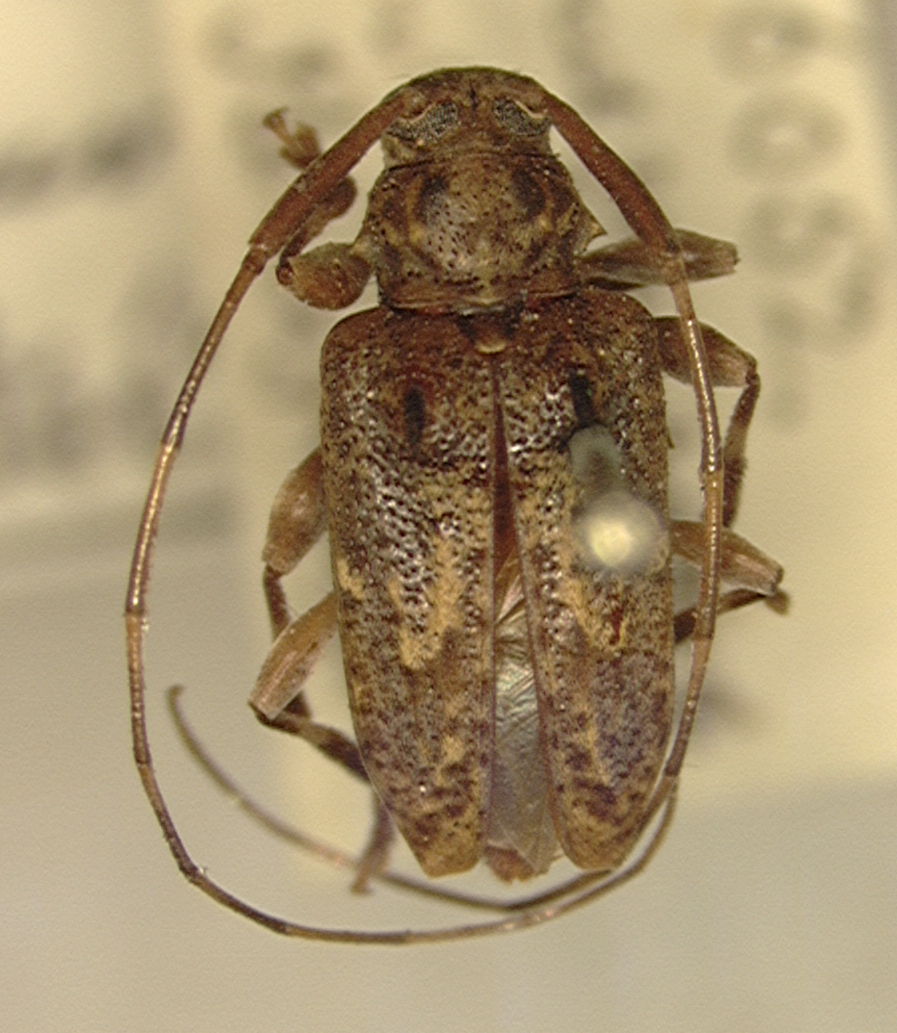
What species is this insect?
Lophopoeum timbouvae (also Baryssinus leguminicola)
